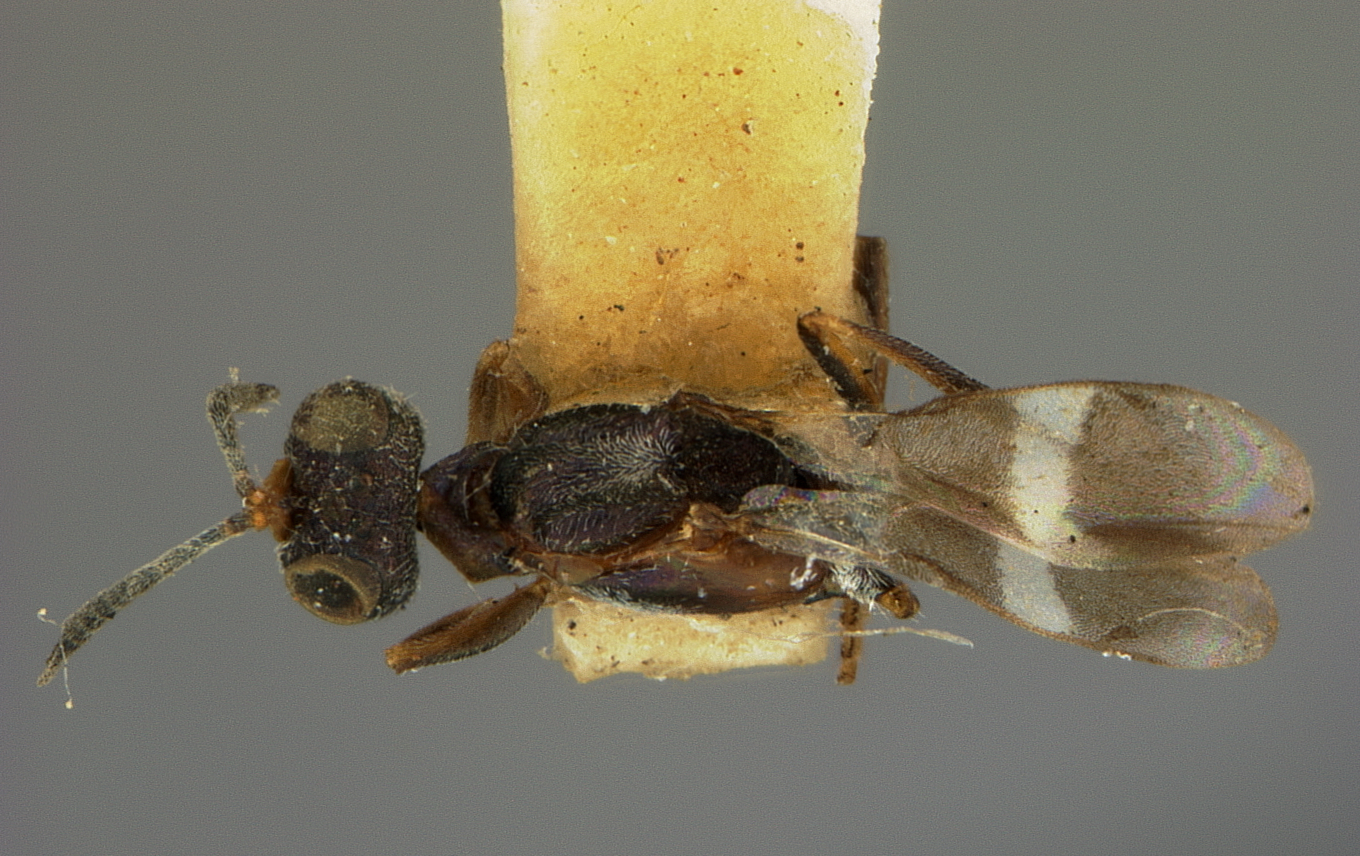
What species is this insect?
Eupelmus mantis
